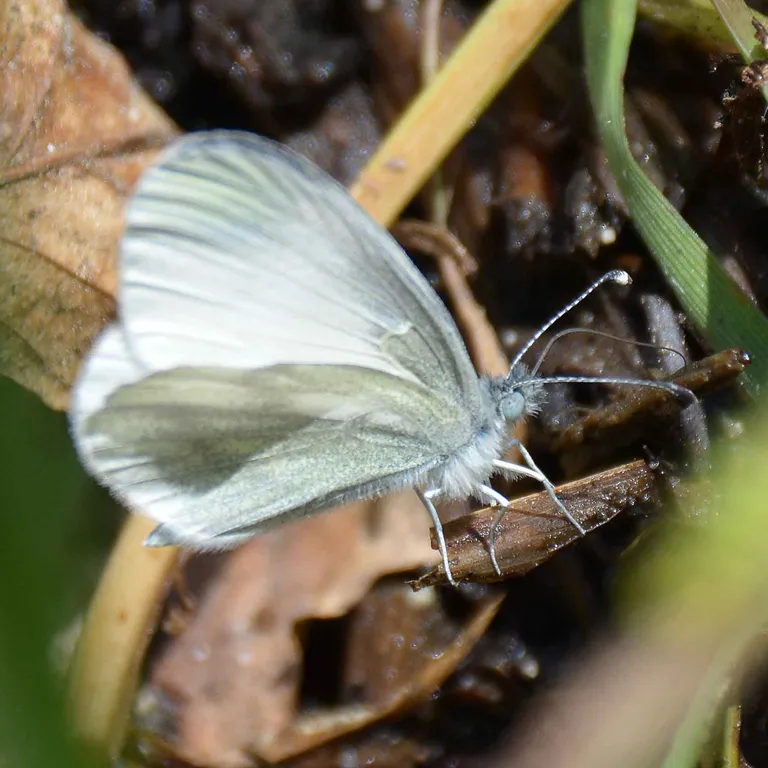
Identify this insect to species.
Leptidea sinapis/juvernica
